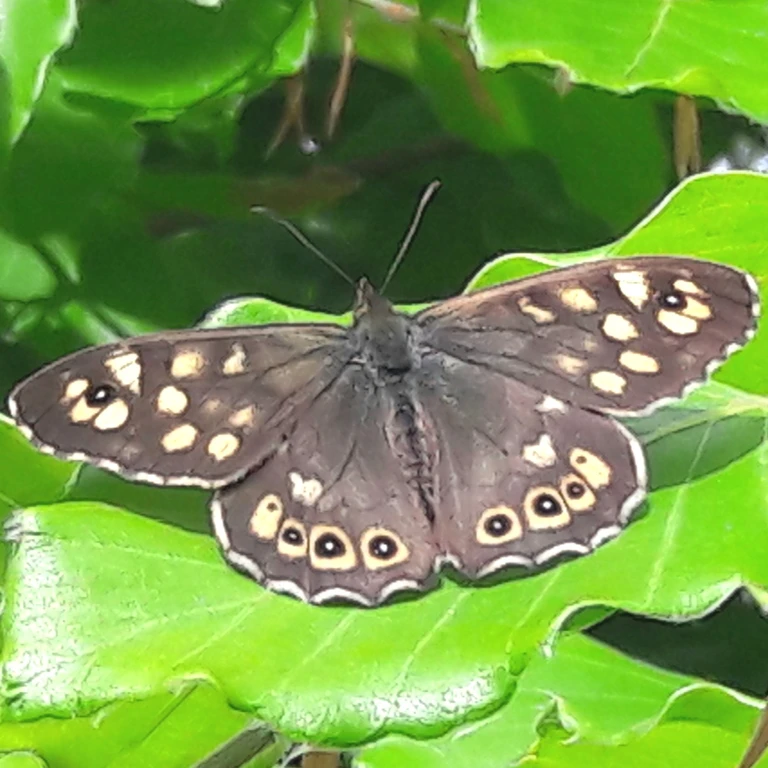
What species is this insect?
Pararge aegeria
